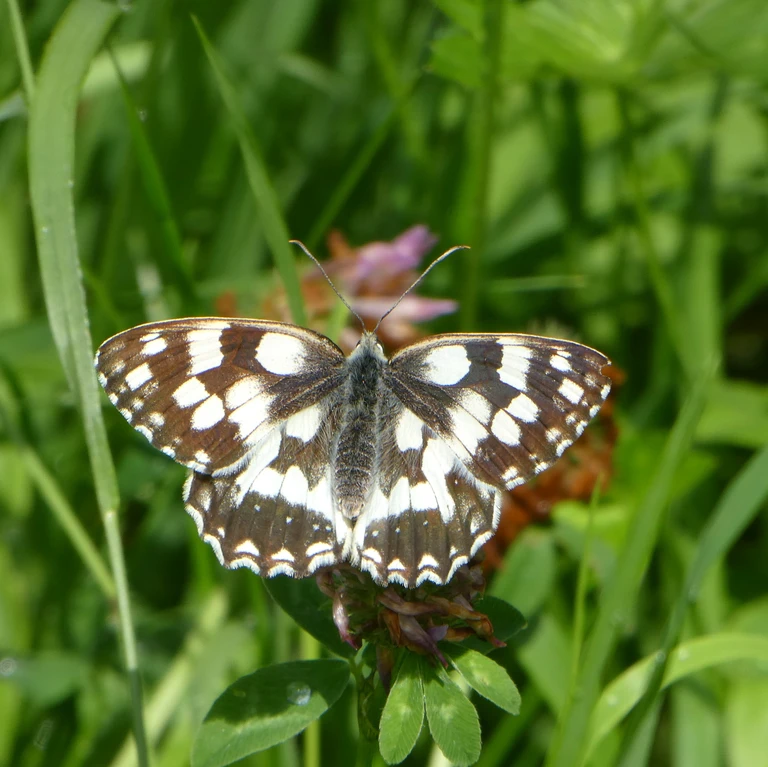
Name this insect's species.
Melanargia galathea
